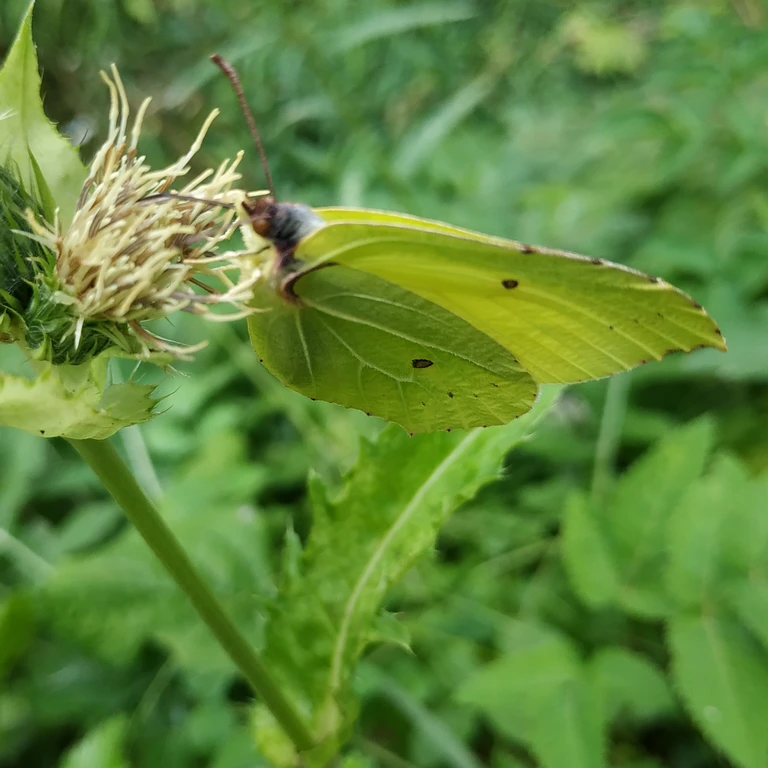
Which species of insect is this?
Gonepteryx rhamni
